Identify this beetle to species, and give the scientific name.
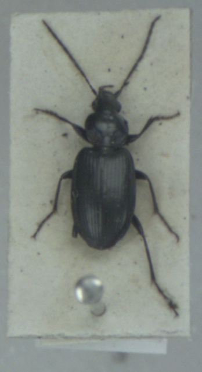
Agonum emarginatum
